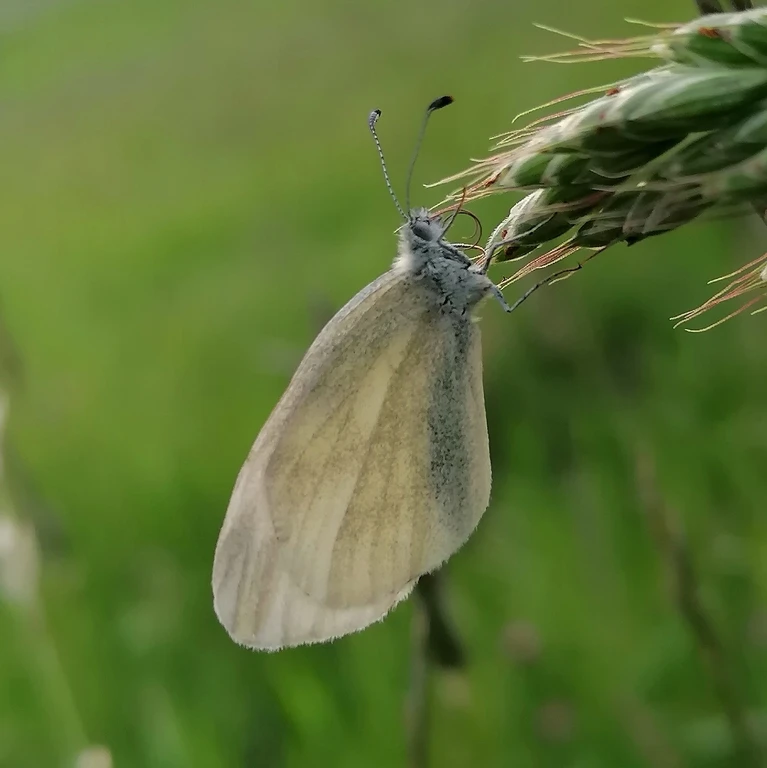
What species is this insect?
Leptidea sinapis/juvernica
